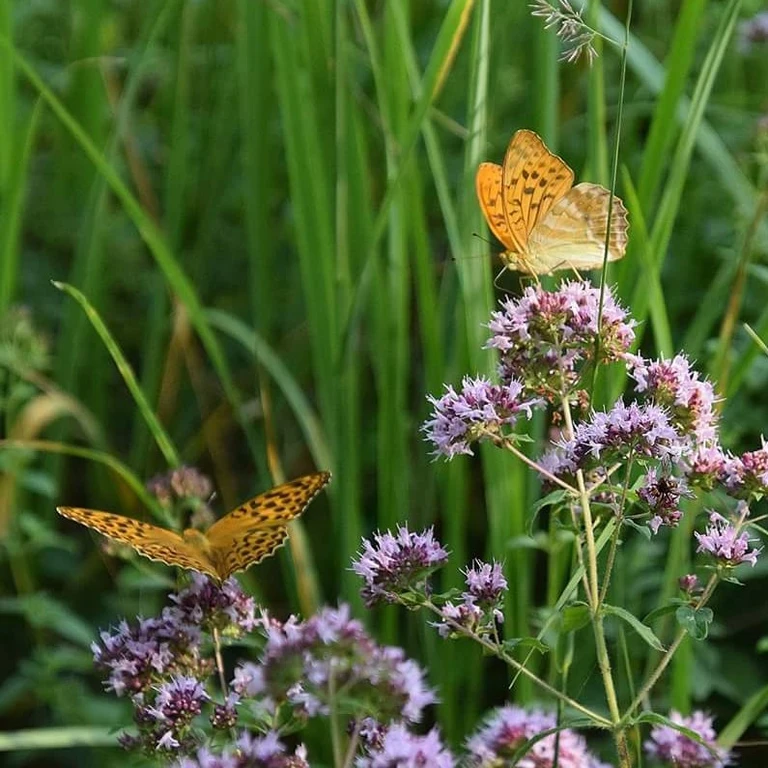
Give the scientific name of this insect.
Argynnis paphia
